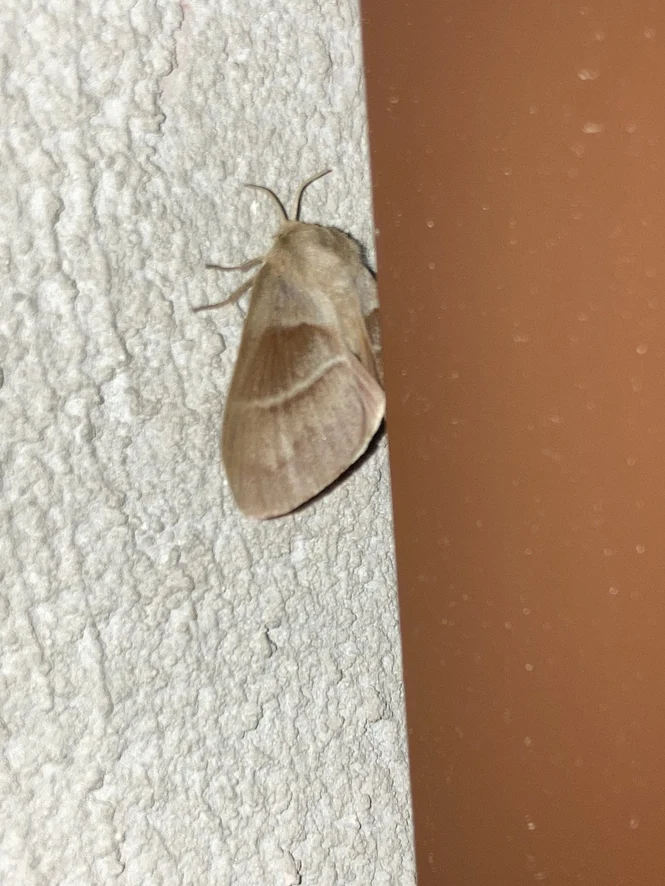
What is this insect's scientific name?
Macrothylacia rubi
